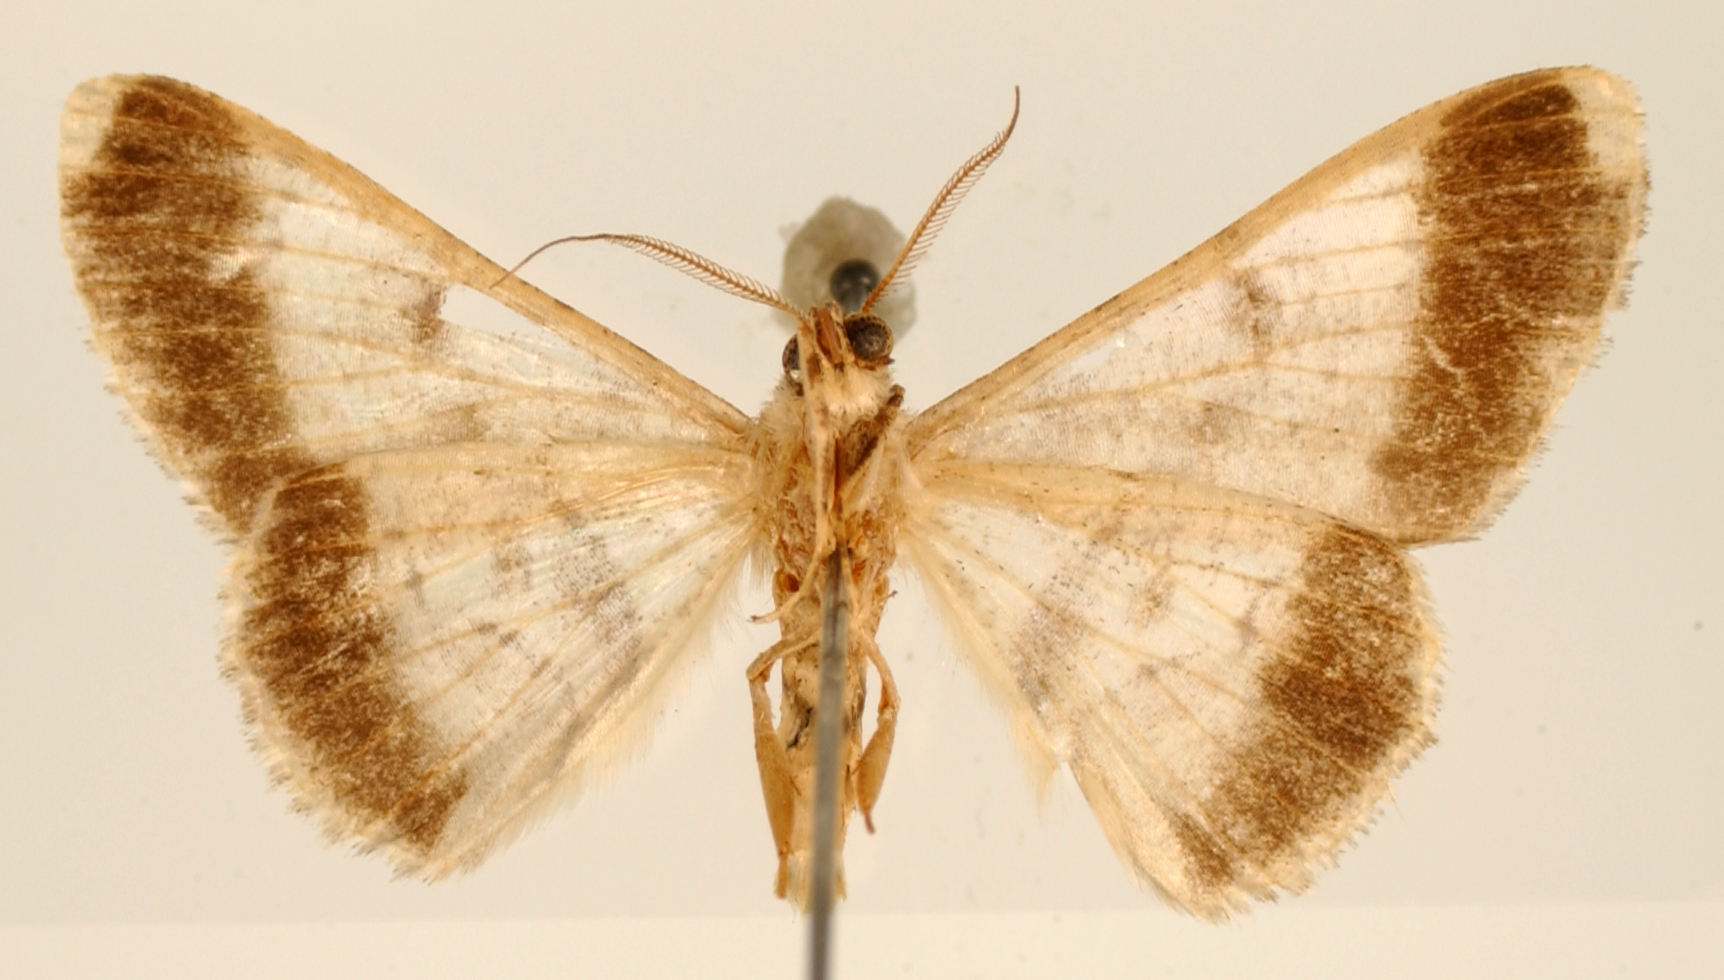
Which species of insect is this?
Iridopsis transvisata
